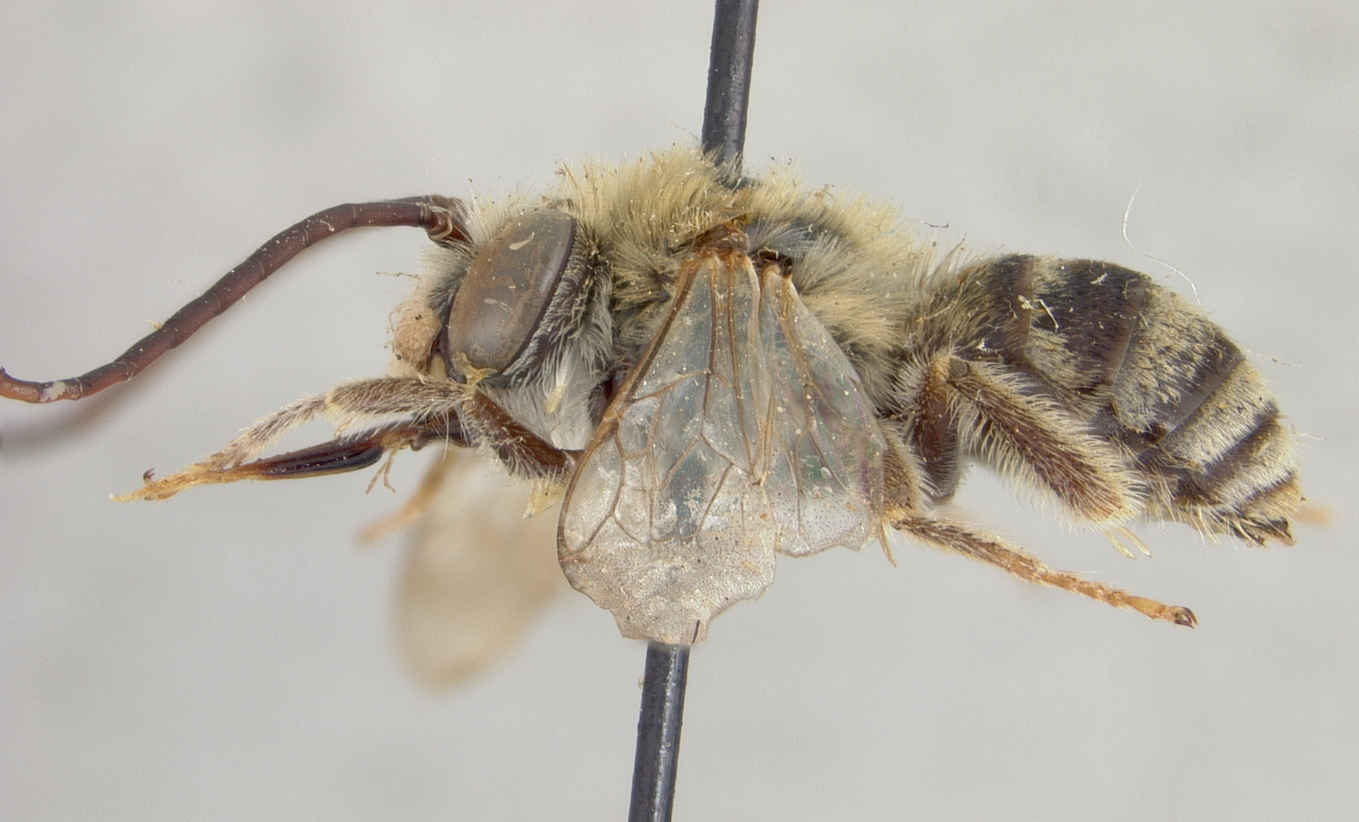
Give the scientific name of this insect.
Tetralonia mitsukurii
